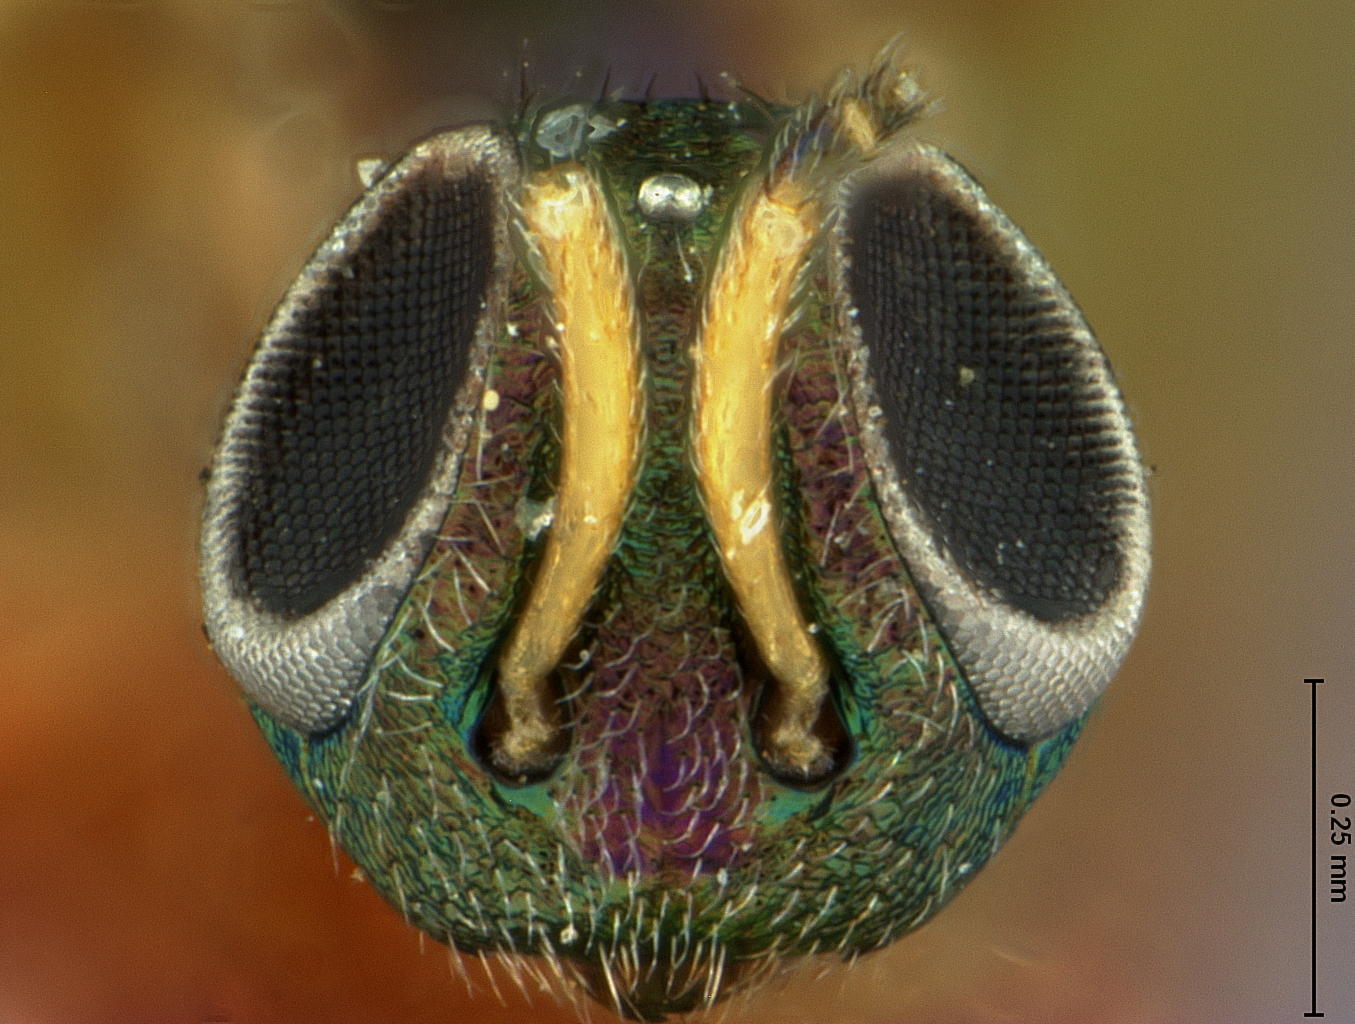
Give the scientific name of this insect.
Anastatus gastropachae
